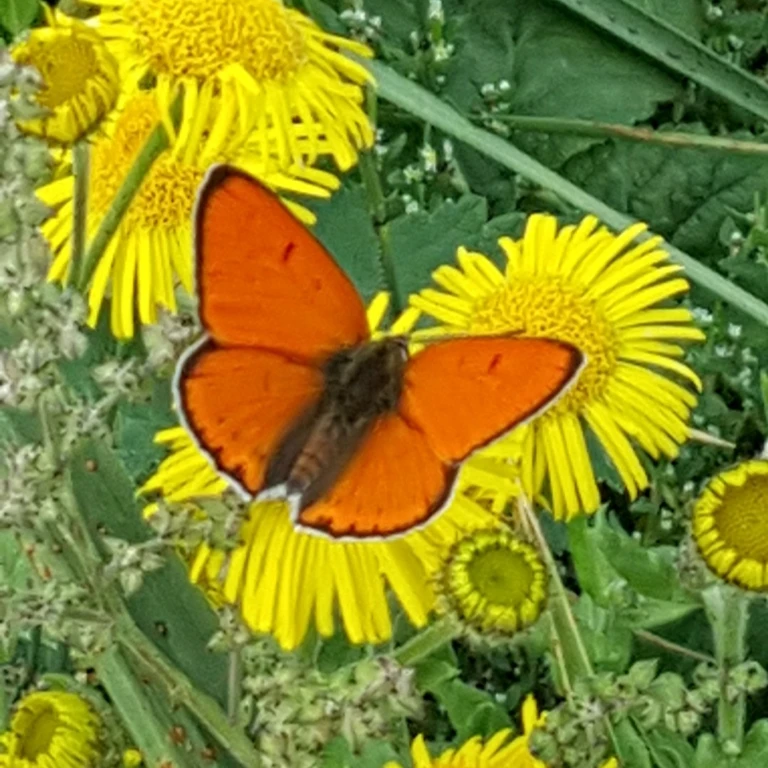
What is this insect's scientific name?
Lycaena dispar
